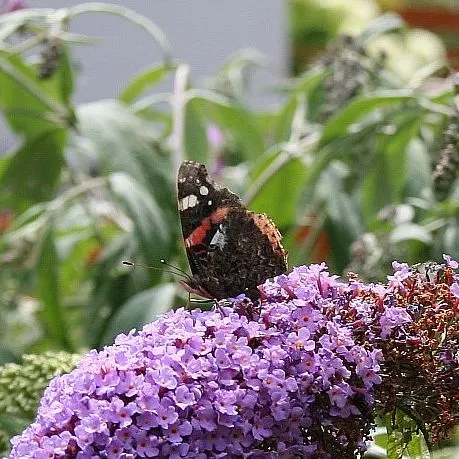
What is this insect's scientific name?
Vanessa atalanta
